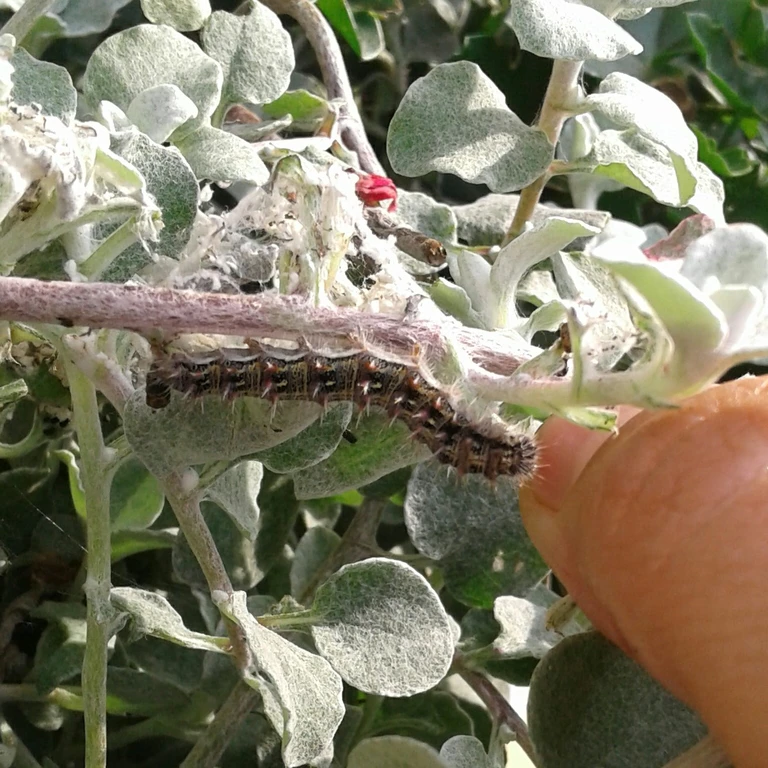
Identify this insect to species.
Vanessa cardui
